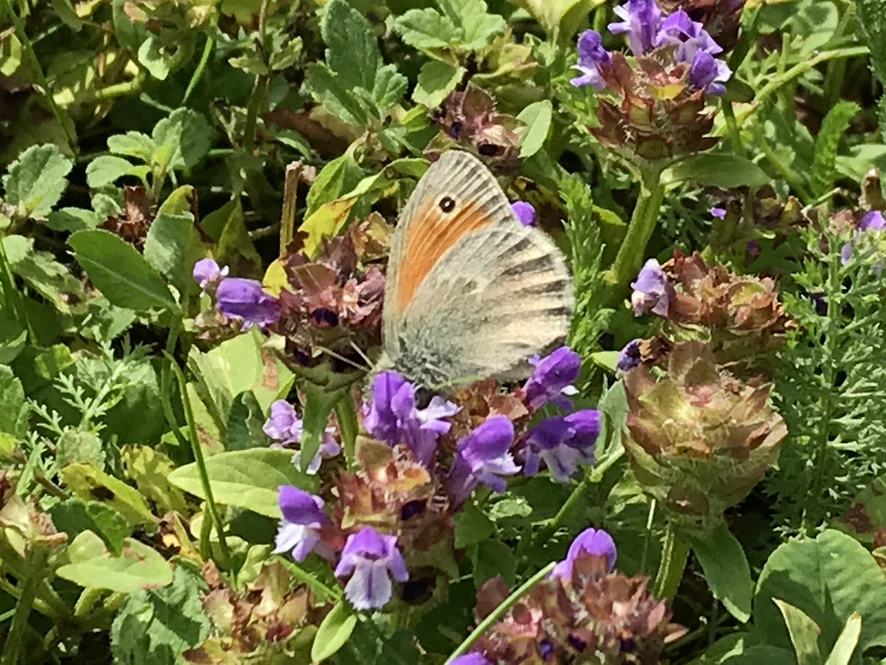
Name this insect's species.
Coenonympha pamphilus
